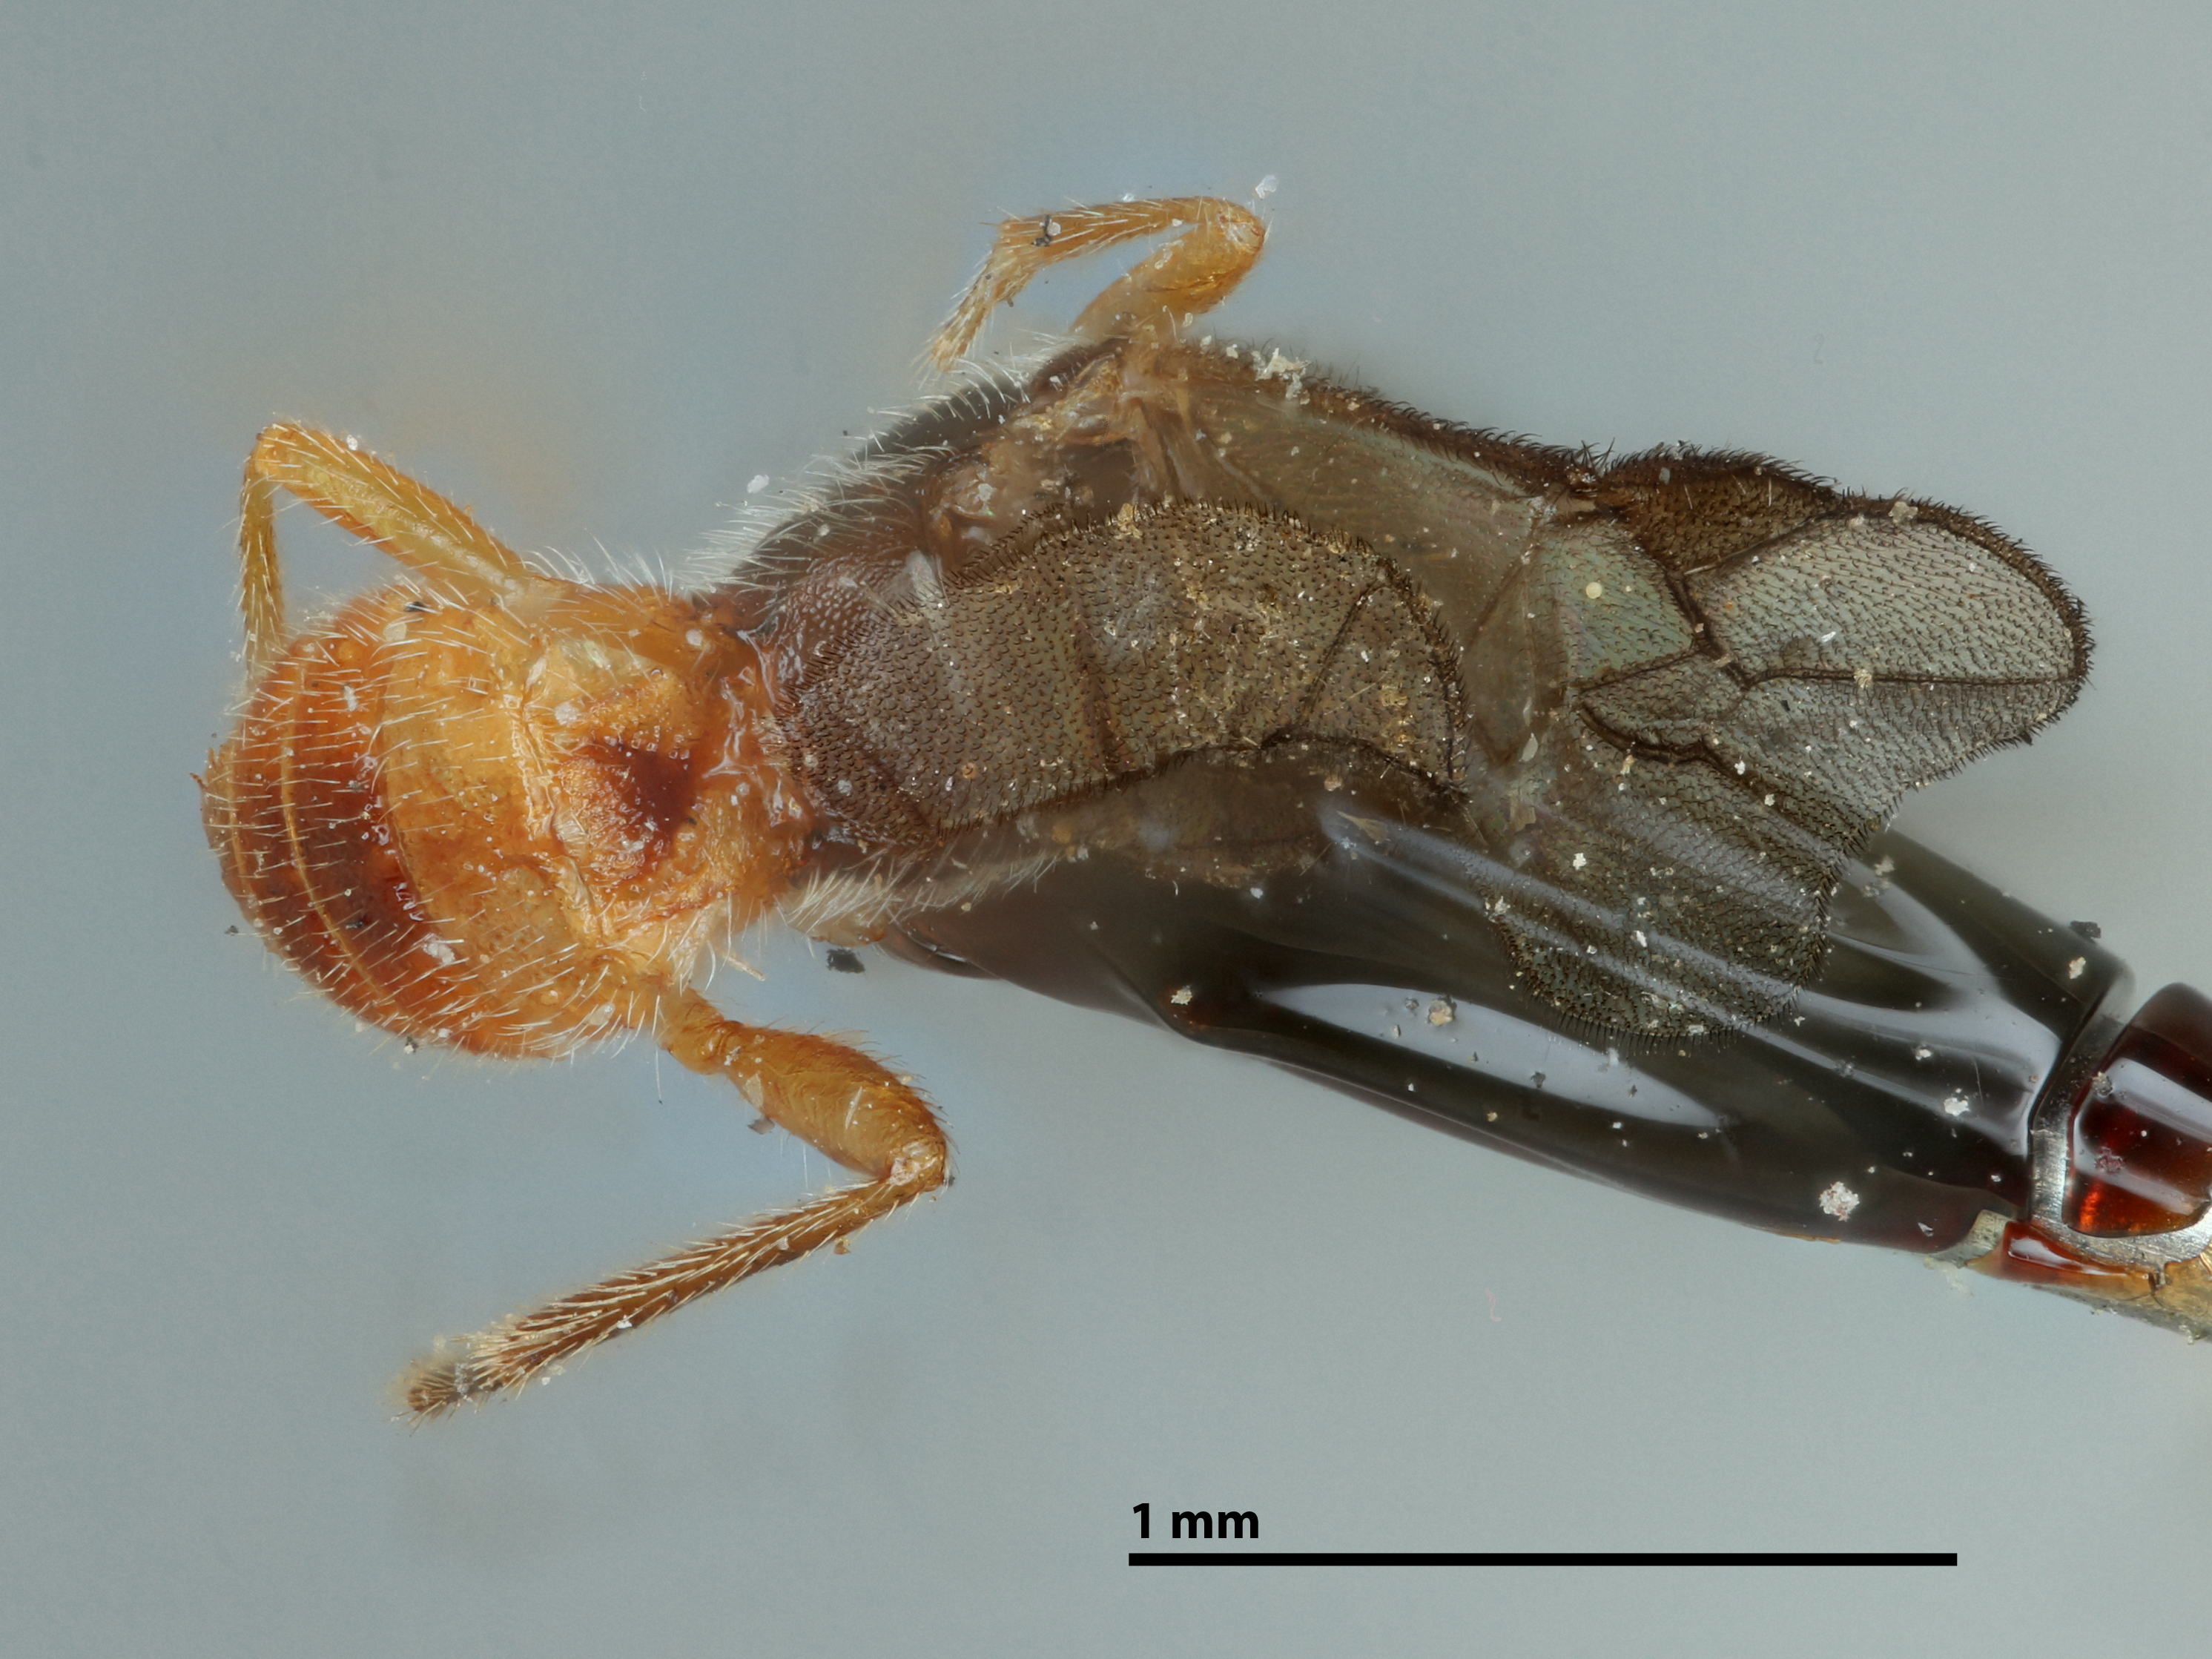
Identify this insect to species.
Microbracon pilosithorax
